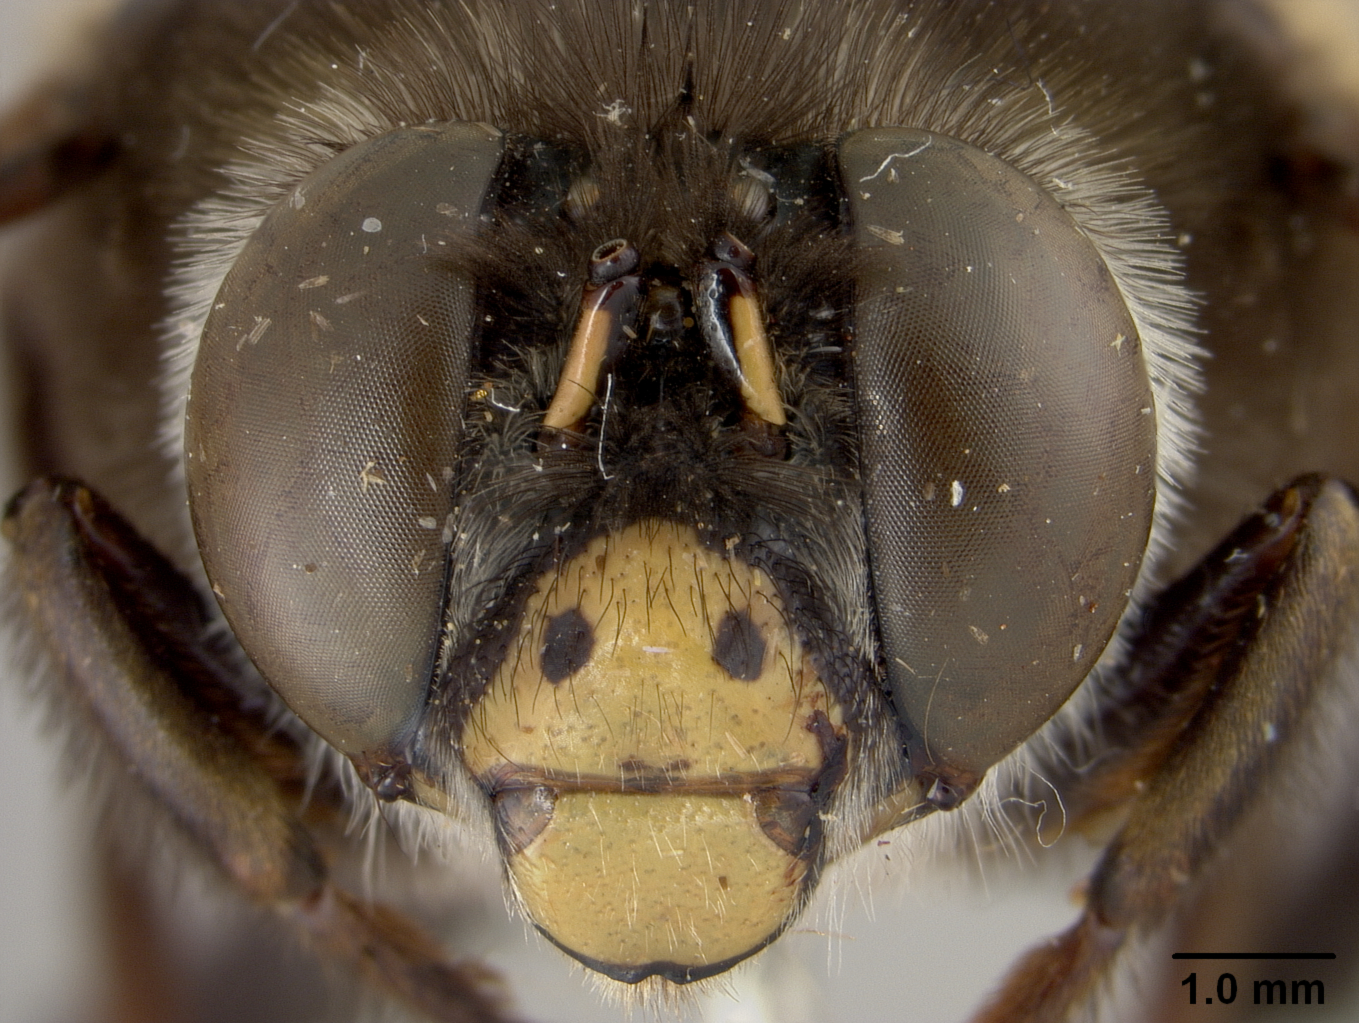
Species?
Pachymelus mediocinctus
